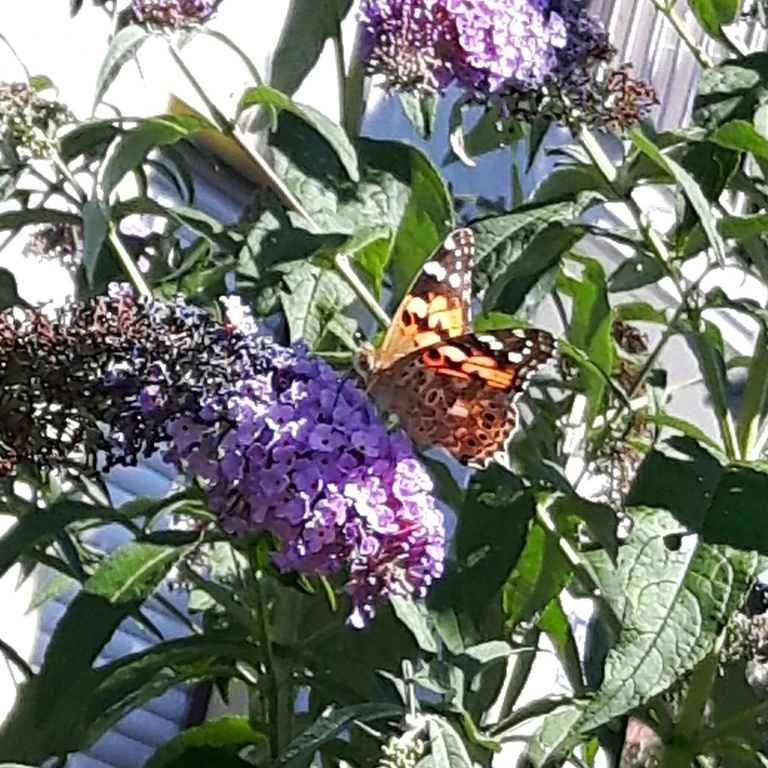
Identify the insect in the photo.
Vanessa cardui
